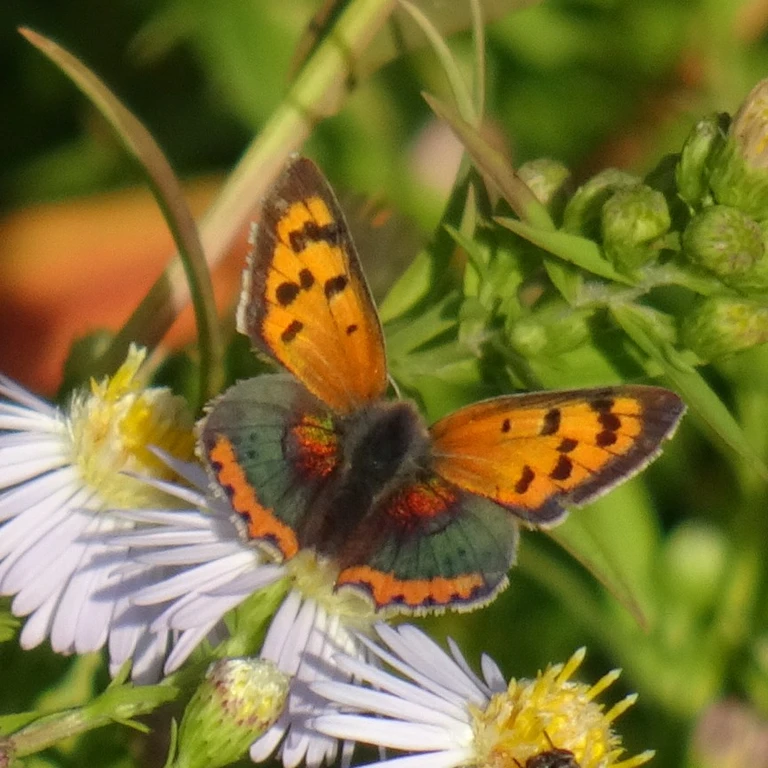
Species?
Lycaena phlaeas
